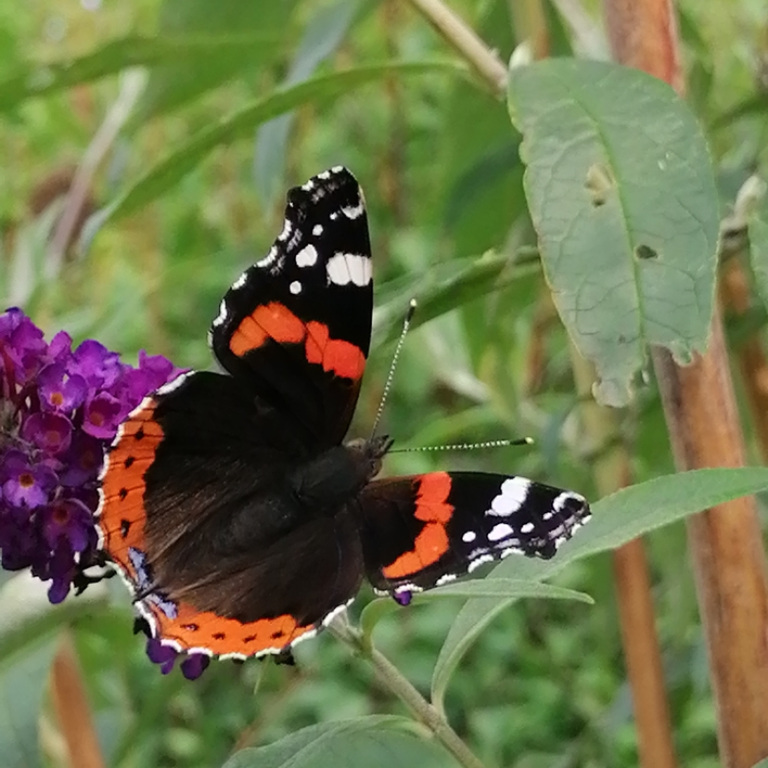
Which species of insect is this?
Vanessa atalanta
